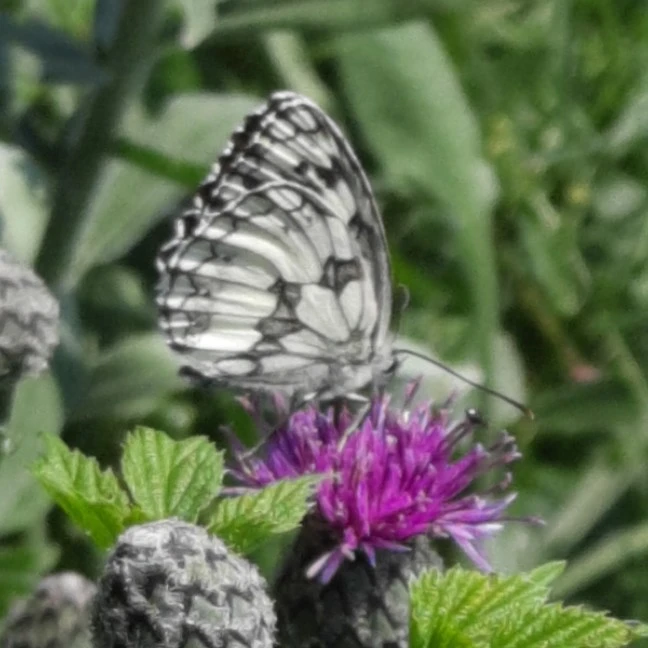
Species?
Melanargia galathea
